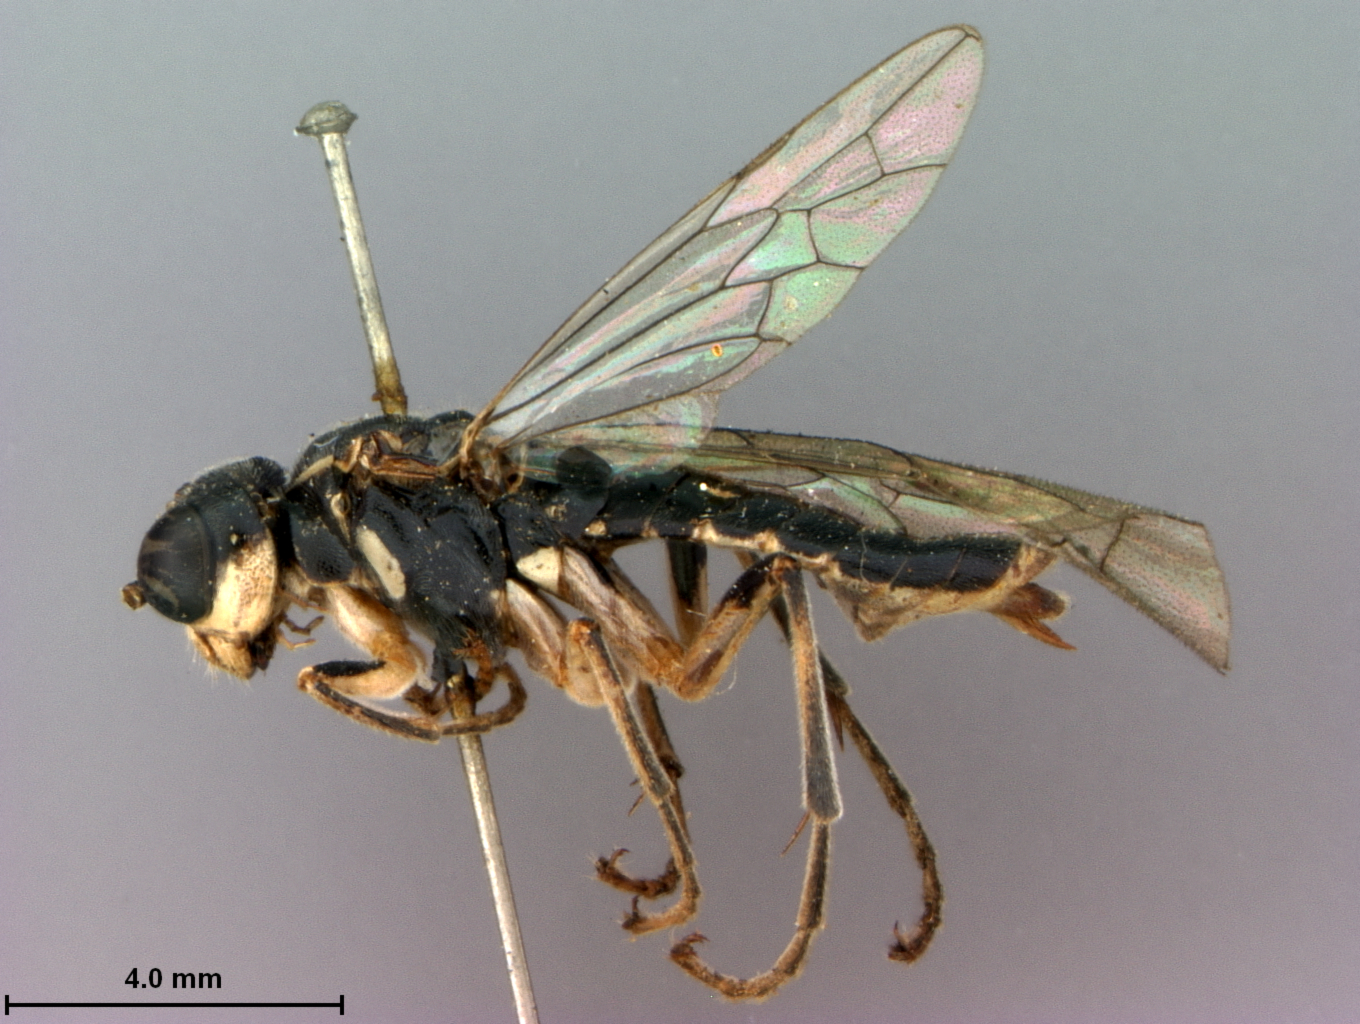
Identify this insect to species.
Tenthredella kumaonensis
